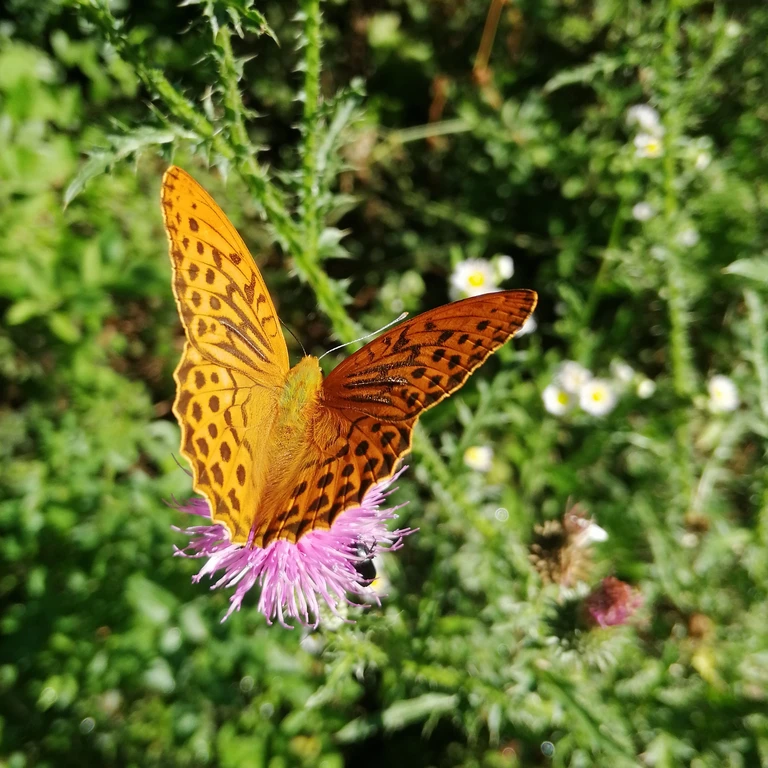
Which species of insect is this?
Argynnis paphia
